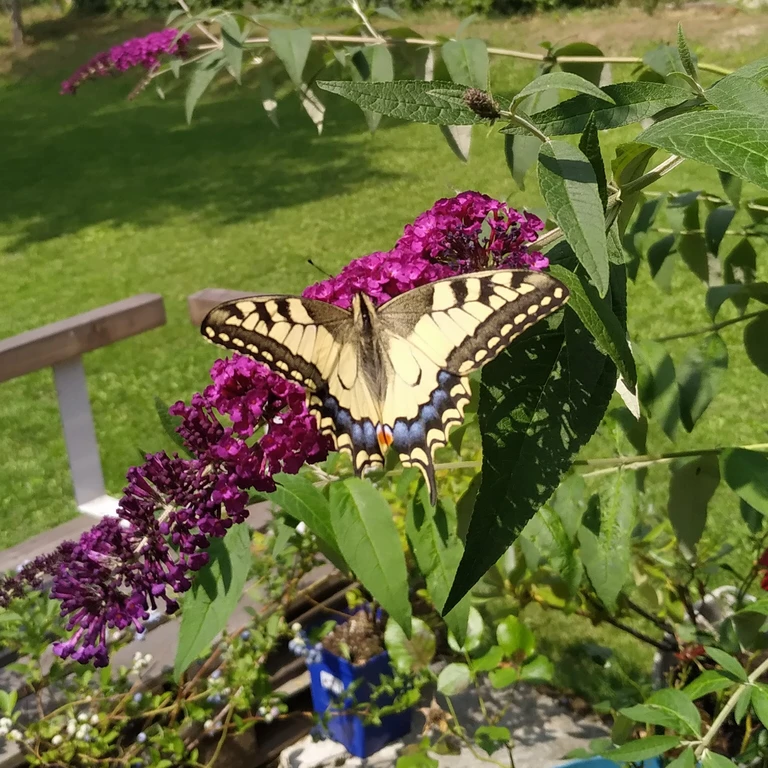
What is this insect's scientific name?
Papilio machaon
